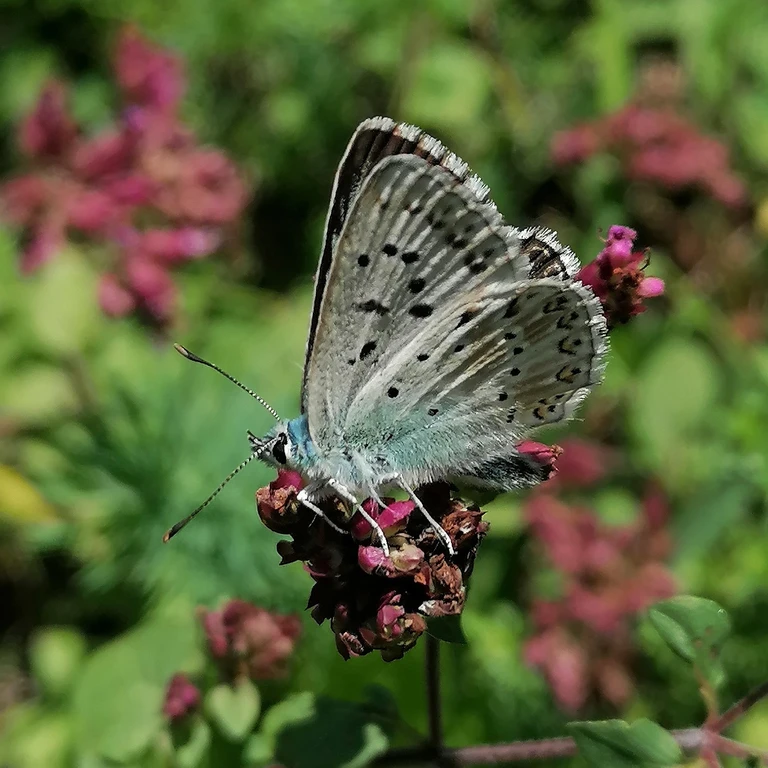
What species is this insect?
Lysandra coridon
